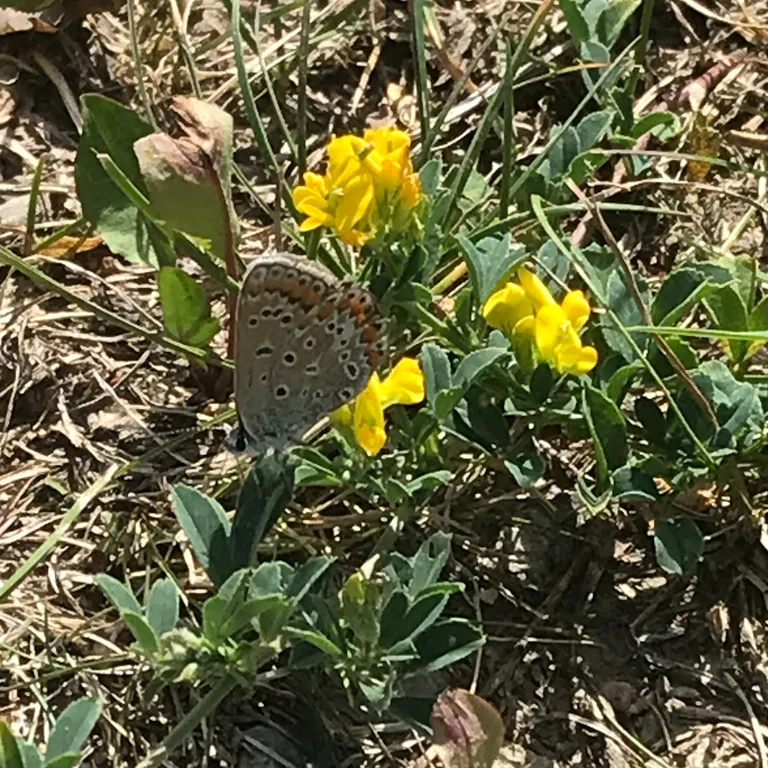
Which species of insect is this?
Polyommatus icarus
